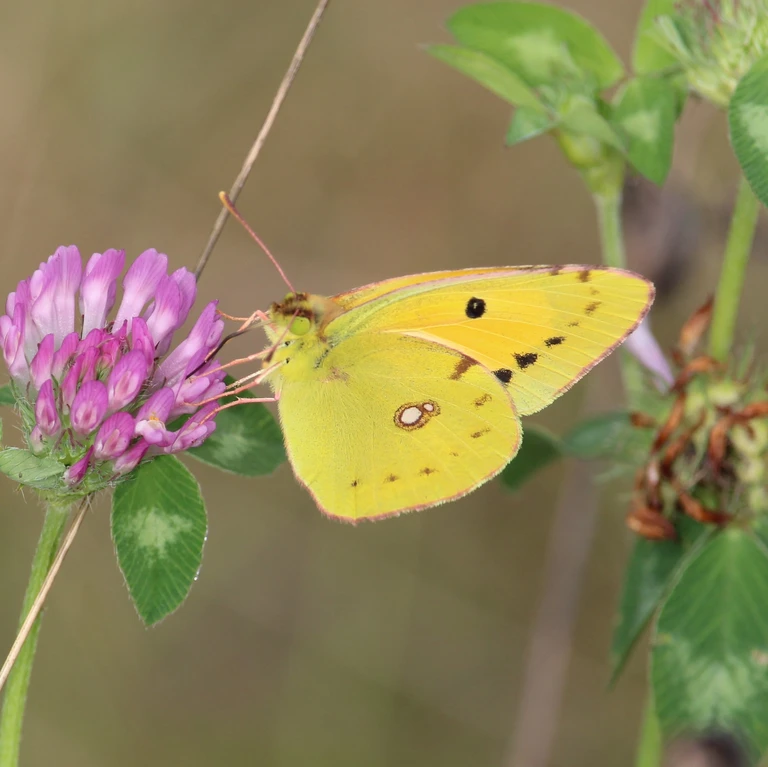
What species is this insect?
Colias croceus
